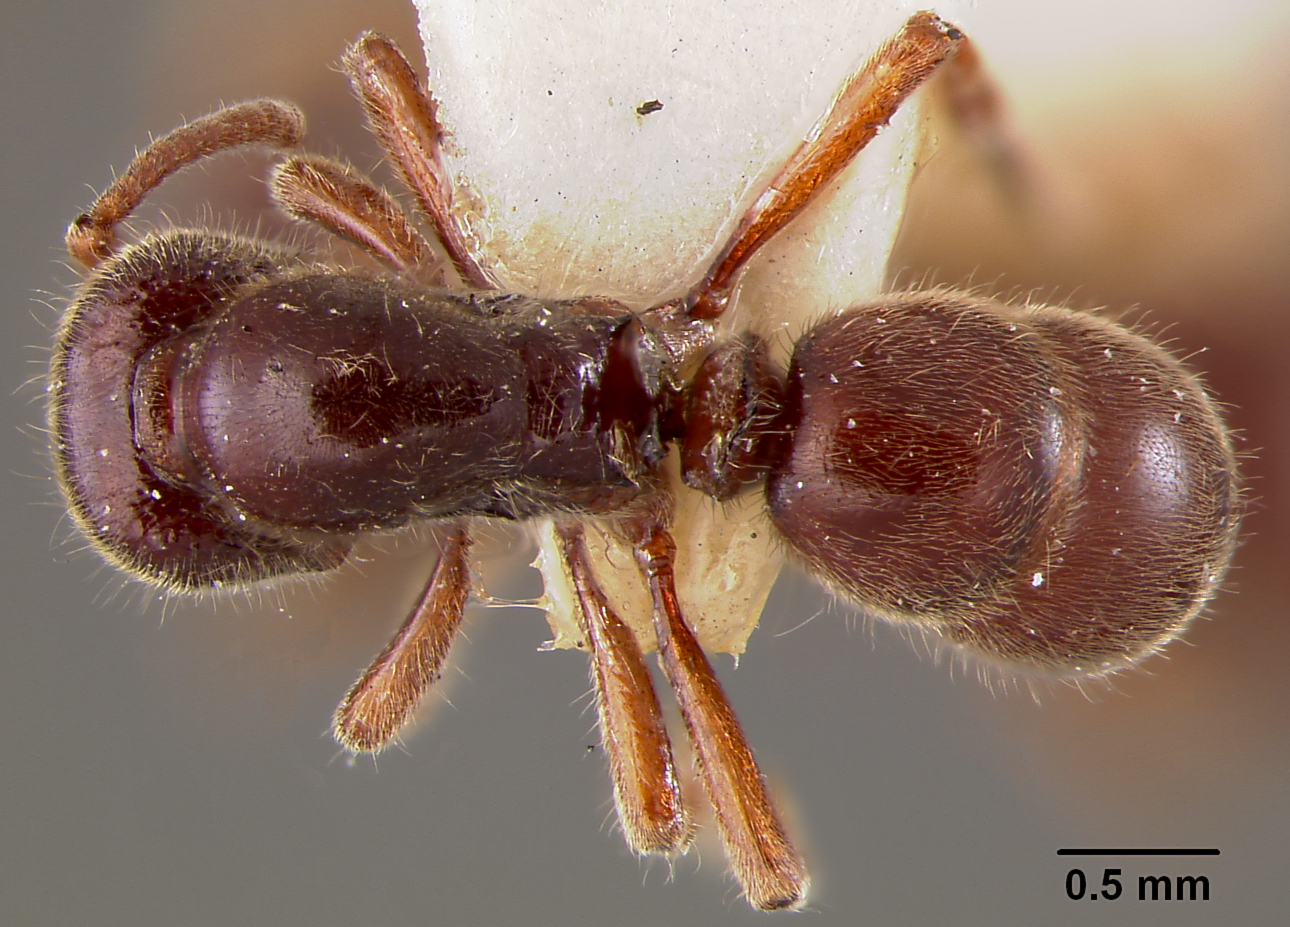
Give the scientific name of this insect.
Proceratium relictum
